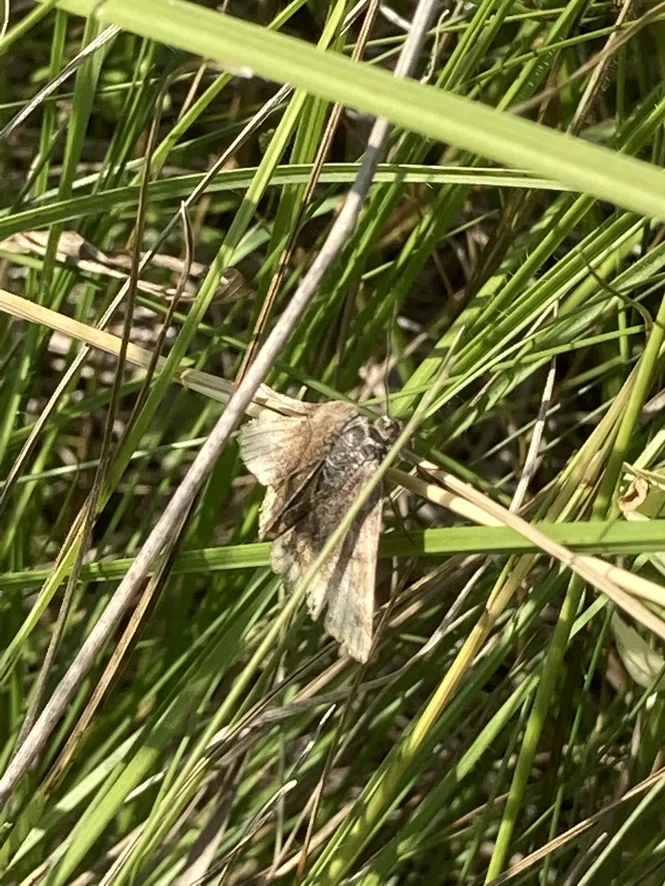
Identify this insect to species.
Euclidia glyphica
